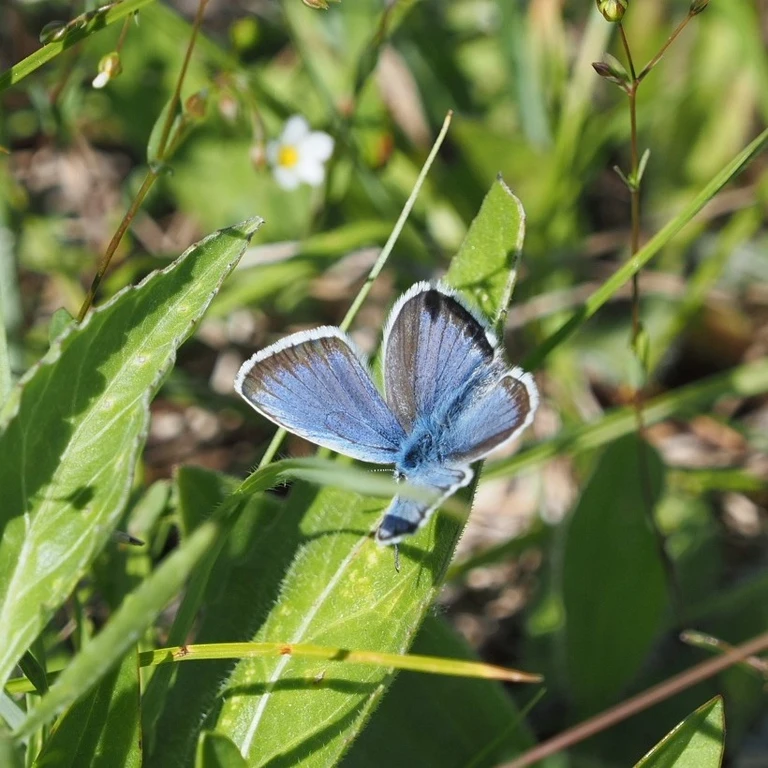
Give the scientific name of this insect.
Plebejus argus
